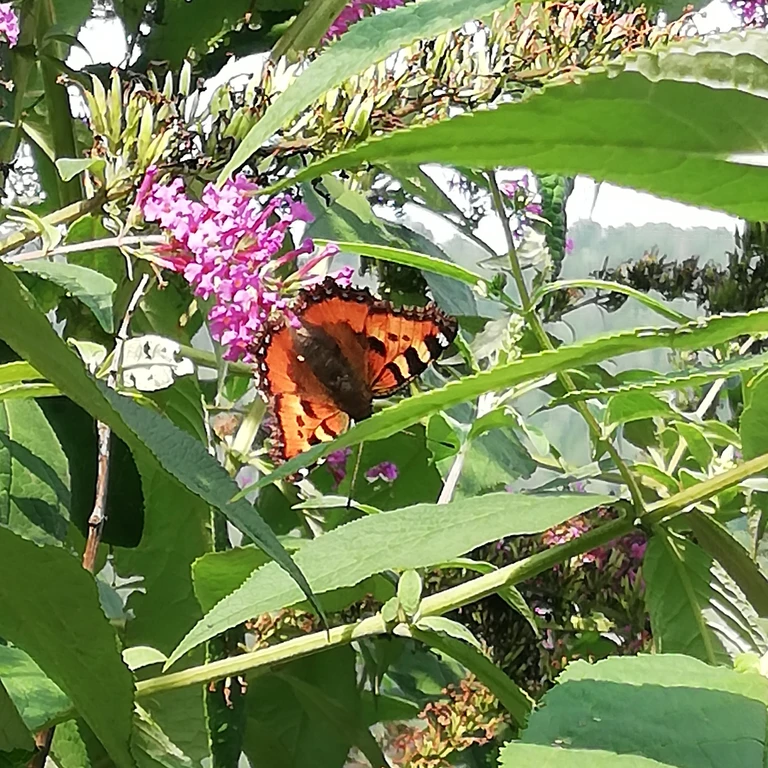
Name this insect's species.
Aglais urticae
